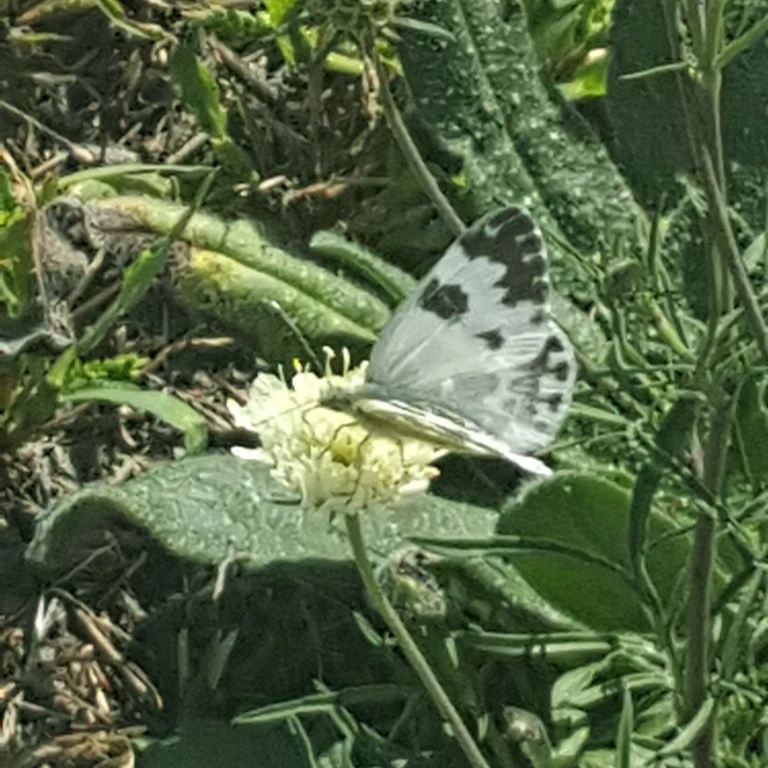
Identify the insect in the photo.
Pontia edusa
